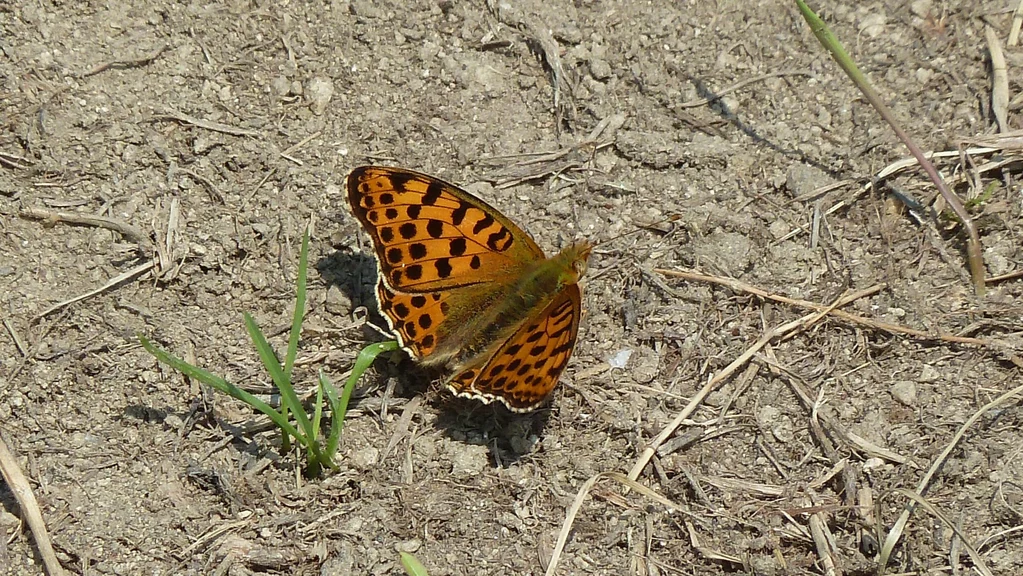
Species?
Issoria lathonia
